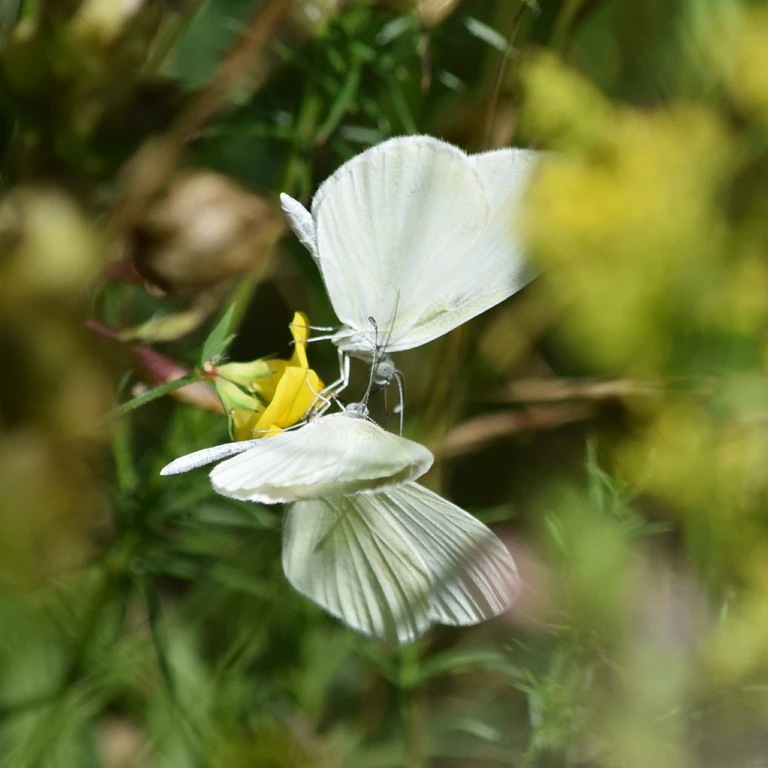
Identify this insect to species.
Leptidea sinapis/juvernica
